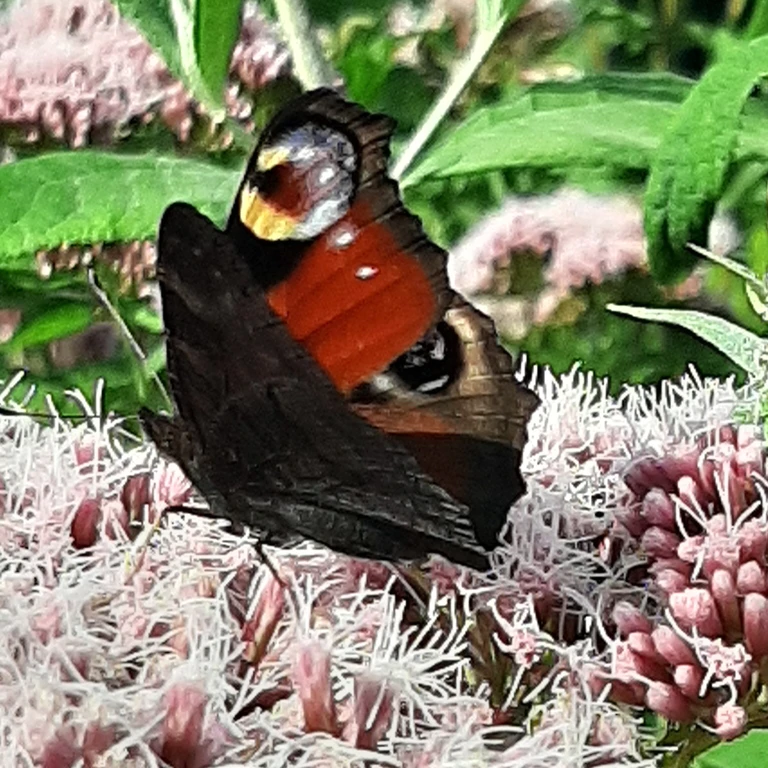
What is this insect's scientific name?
Aglais io
